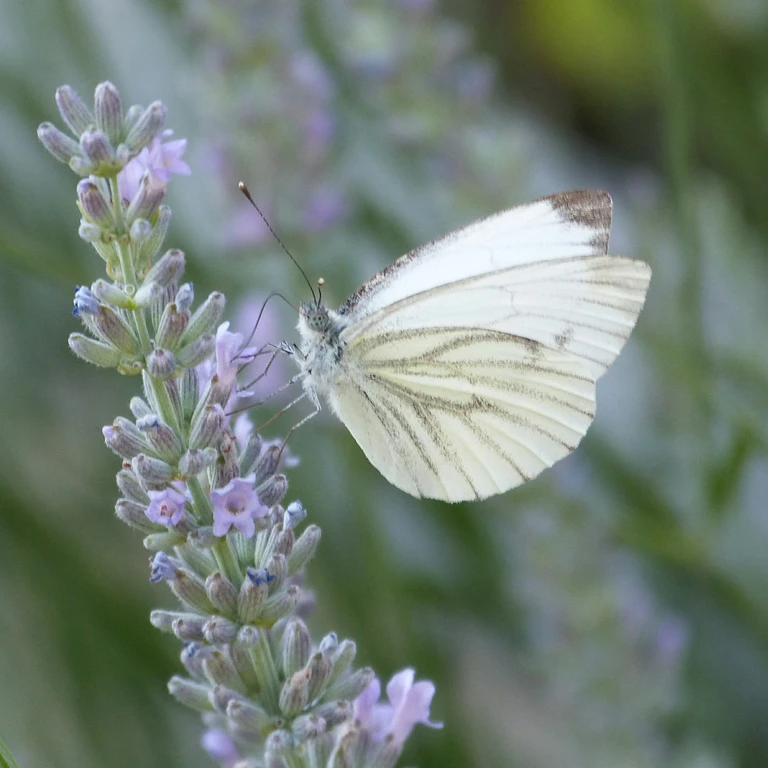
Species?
Pieris napi
